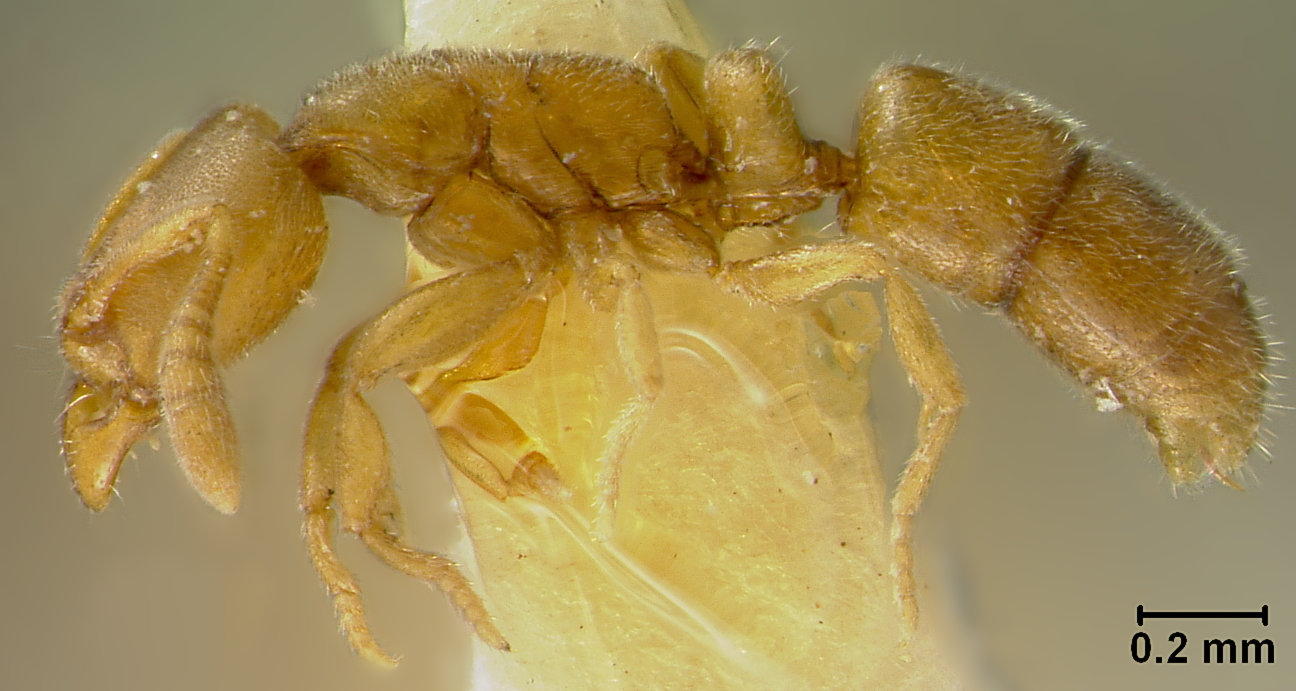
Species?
Ponera exotica
